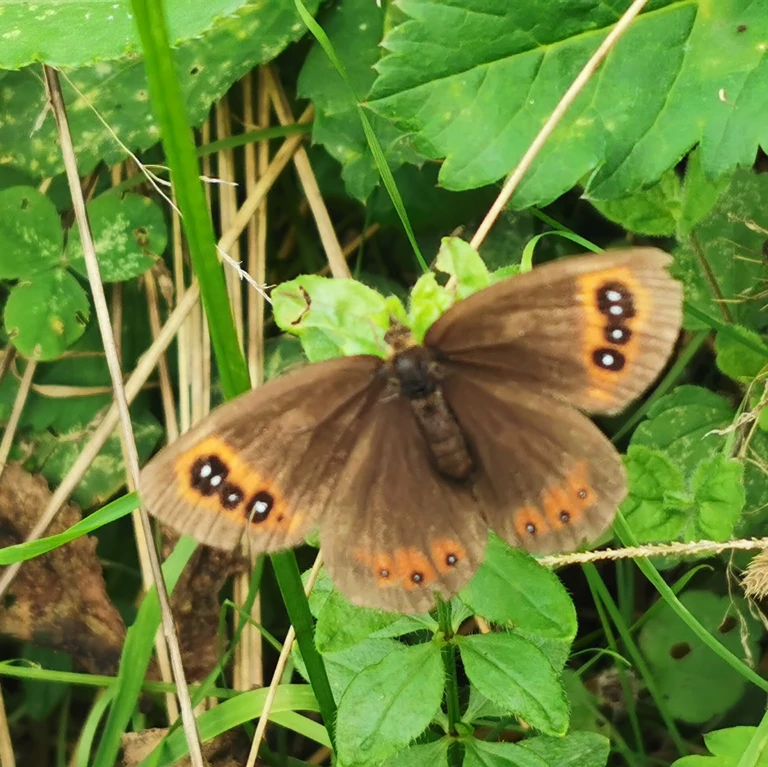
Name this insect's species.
Erebia aethiops
